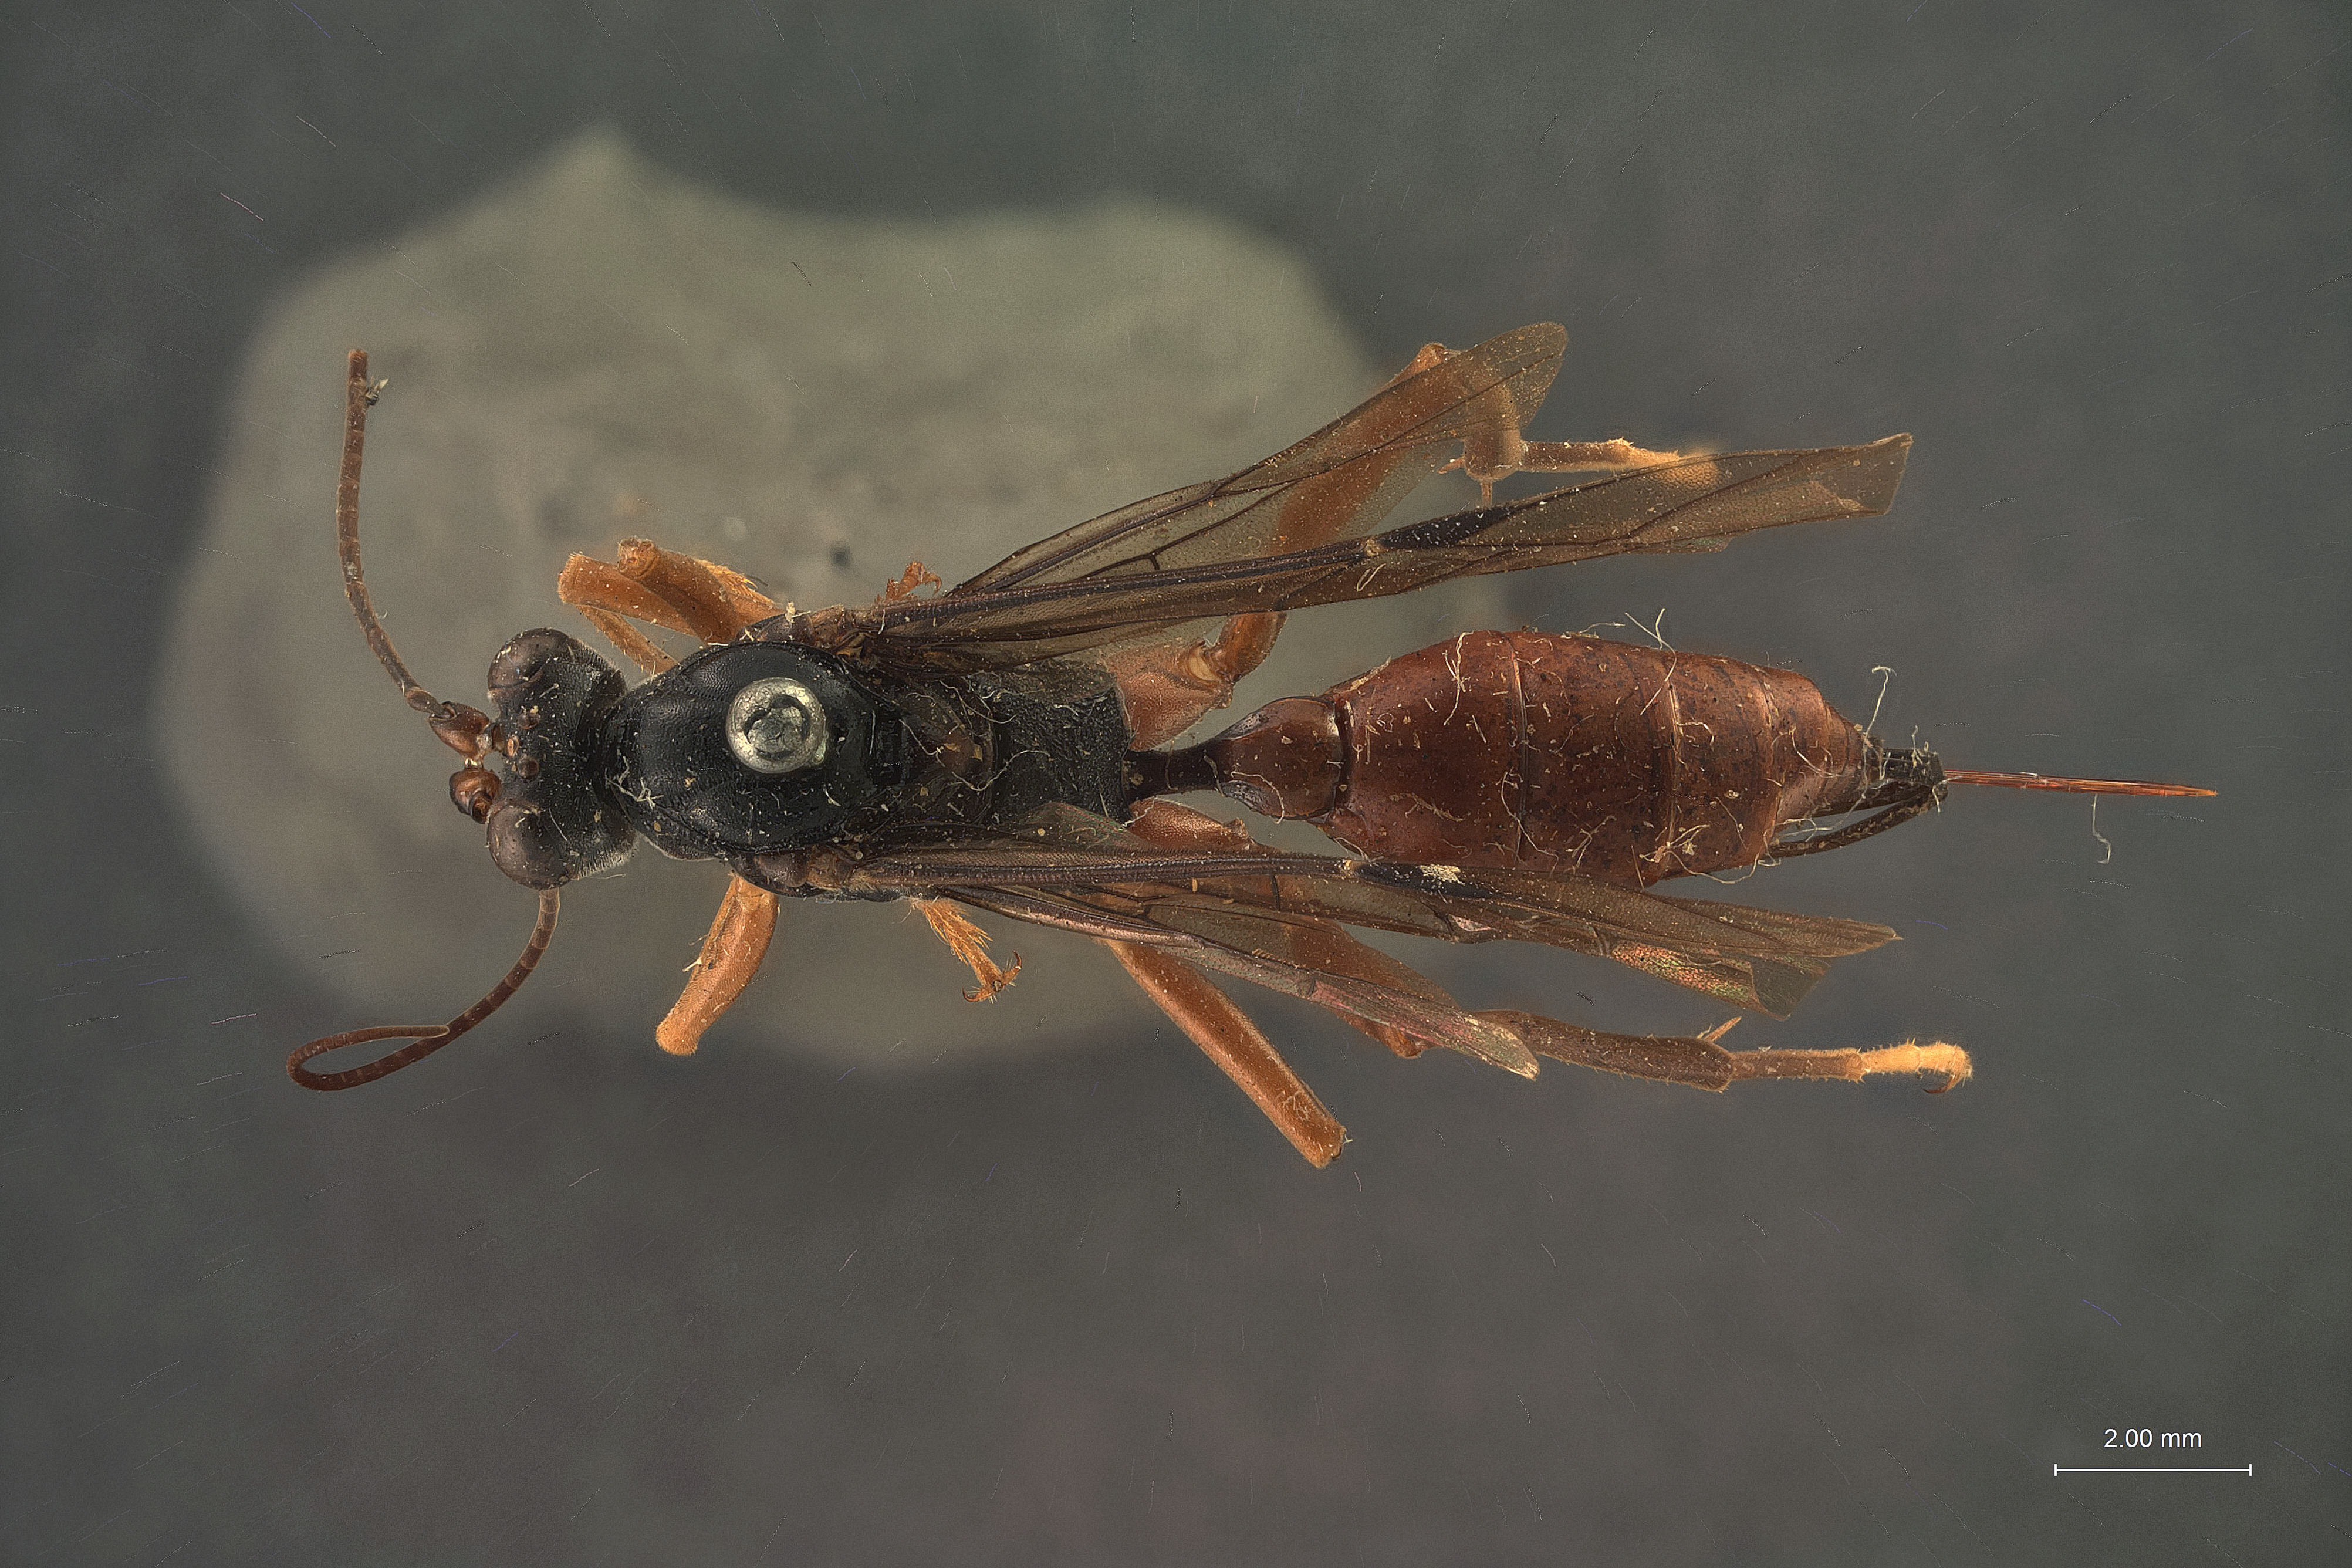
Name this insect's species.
Cryptus rufopedibus
